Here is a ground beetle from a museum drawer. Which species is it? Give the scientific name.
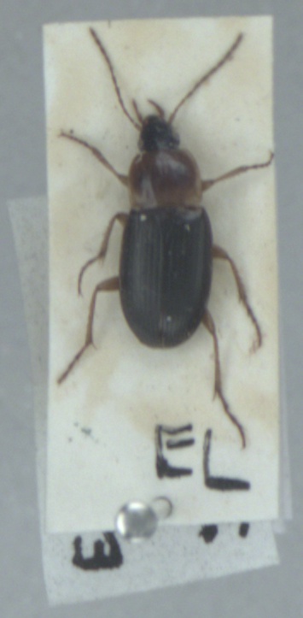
Calathus melanocephalus
